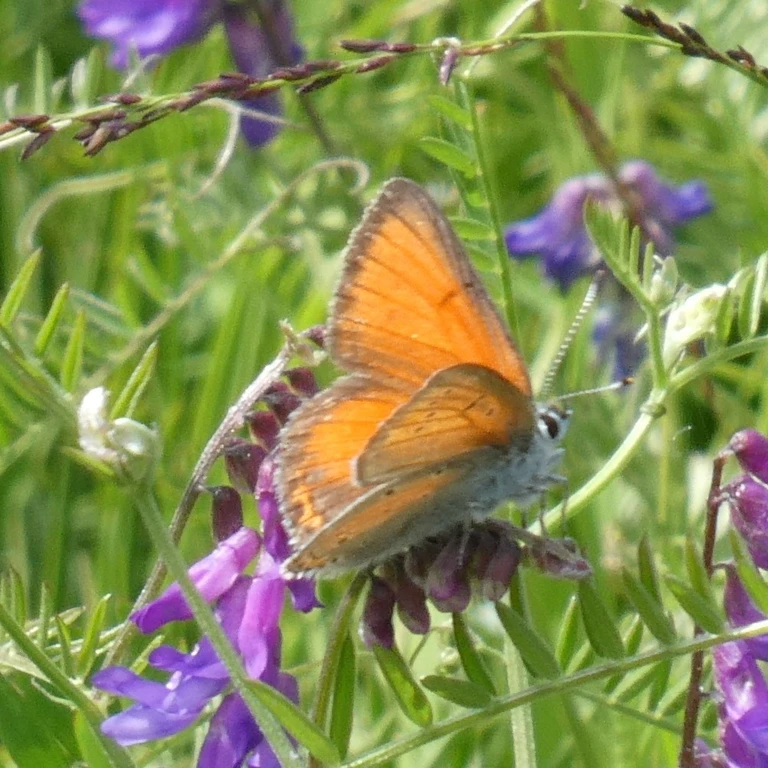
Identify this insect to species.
Lycaena hippothoe (also Palaeochrysophanus hippothoe)
